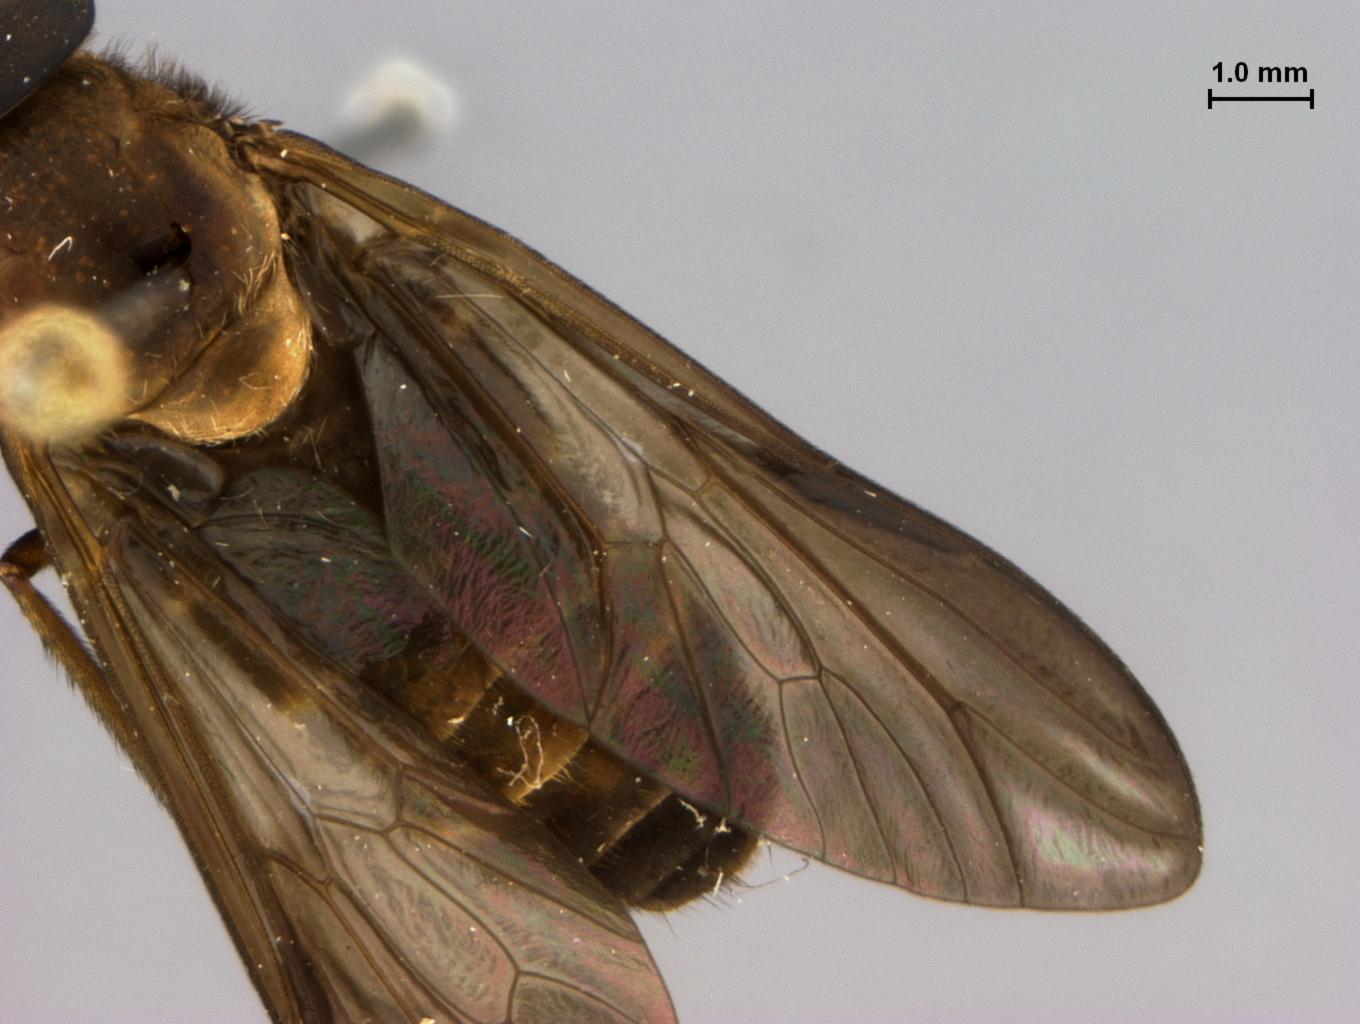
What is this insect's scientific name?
Cydistomyia brunnea
